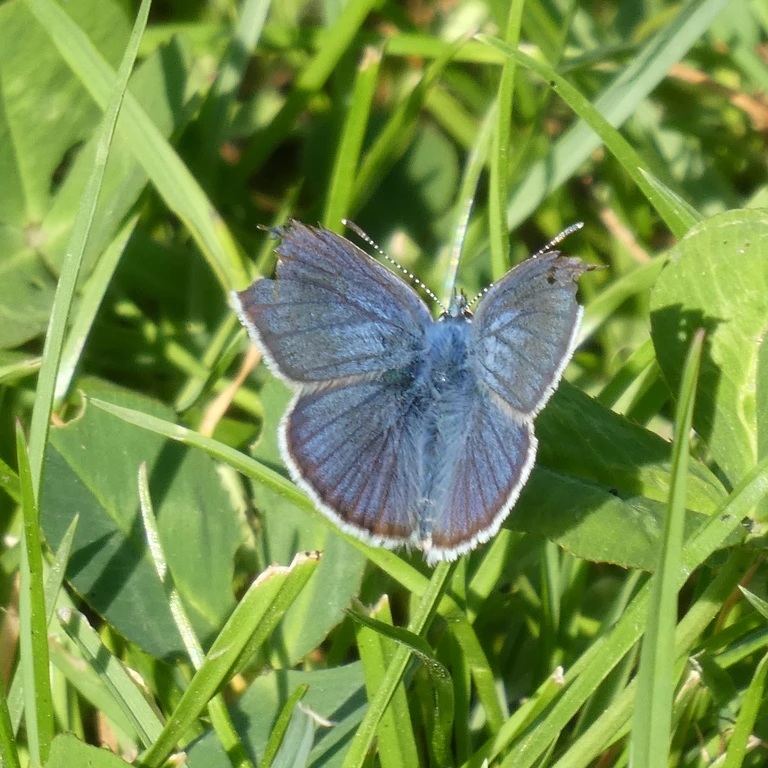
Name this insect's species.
Cyaniris semiargus
